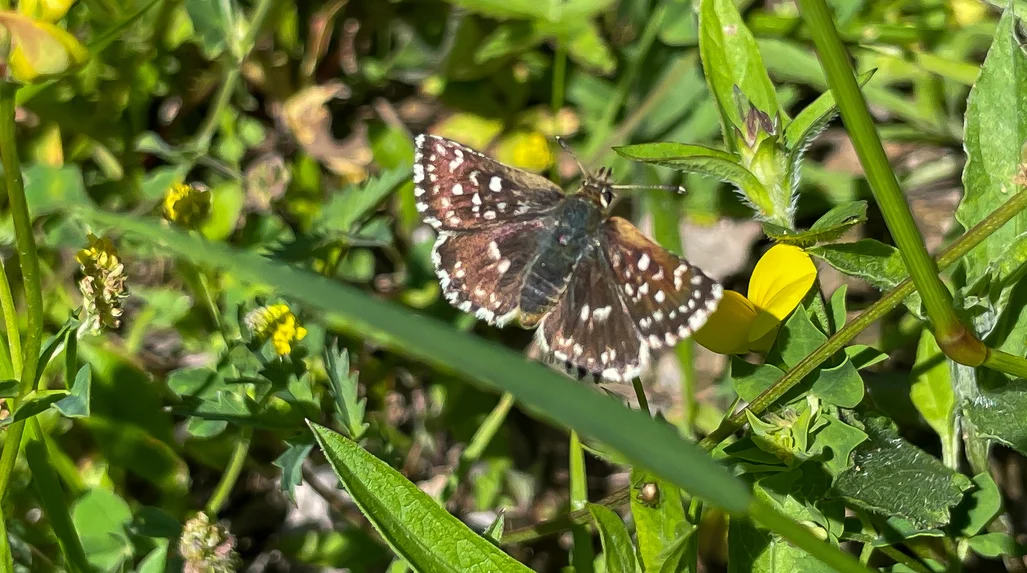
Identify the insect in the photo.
Spialia sertorius
